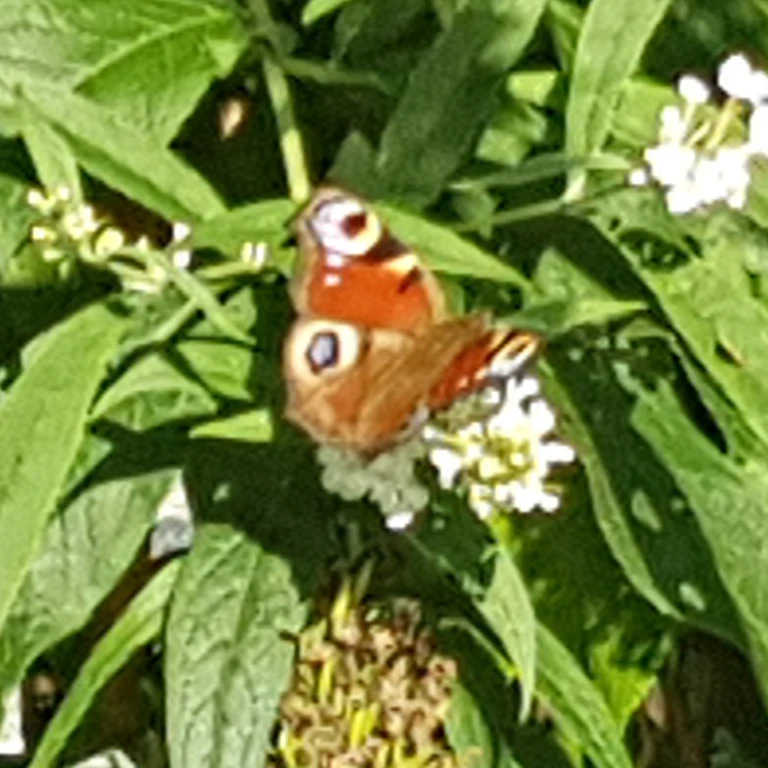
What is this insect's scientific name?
Aglais io
